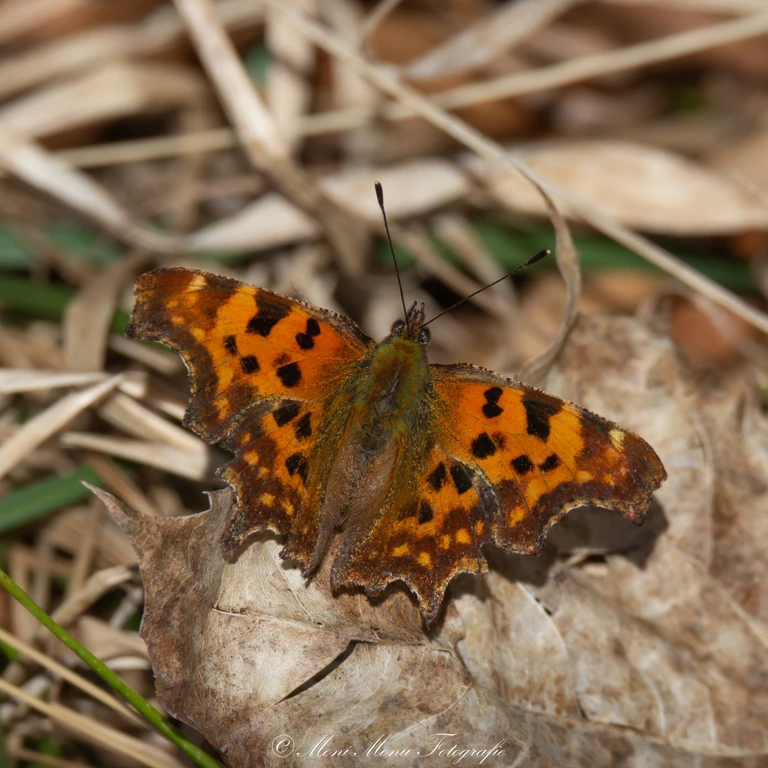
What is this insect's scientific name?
Polygonia c-album
